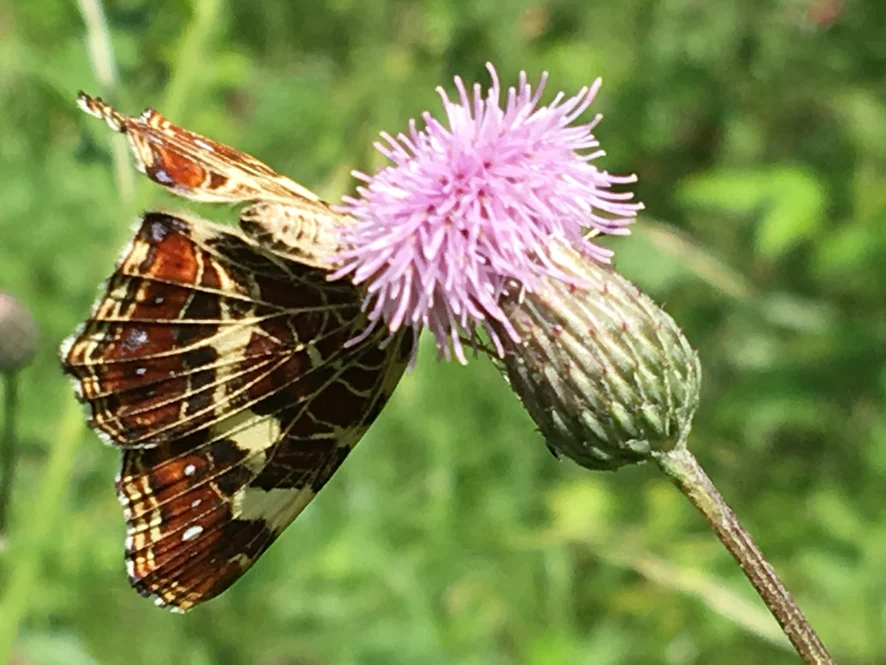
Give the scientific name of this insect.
Araschnia levana
